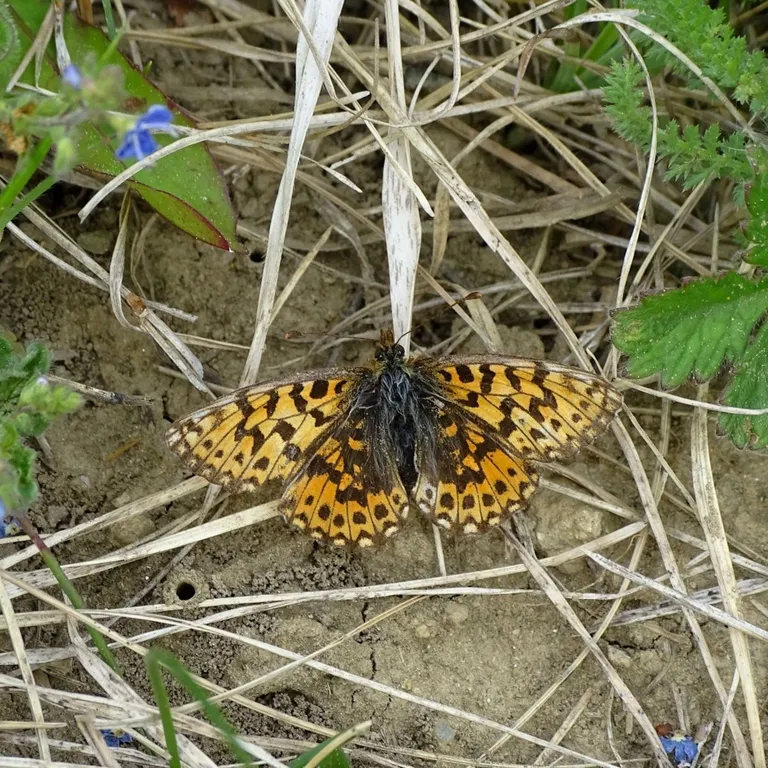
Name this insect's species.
Boloria dia
